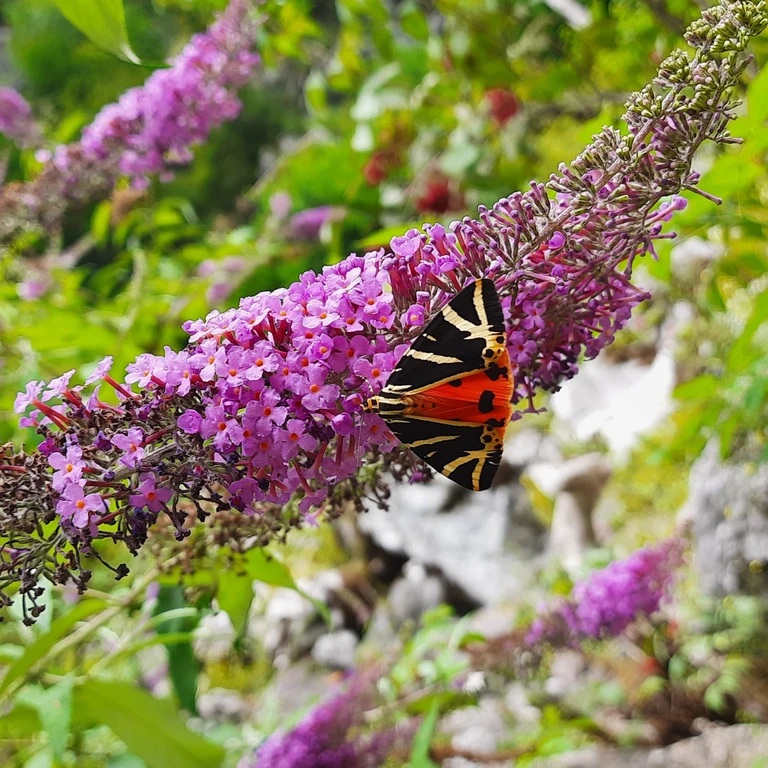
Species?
Euplagia quadripunctaria
